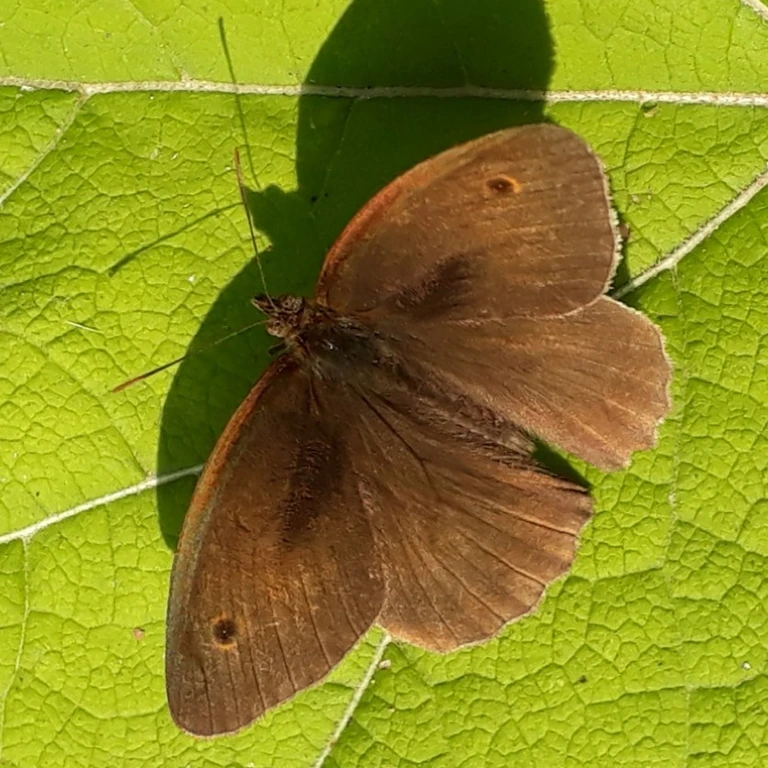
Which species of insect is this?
Maniola jurtina
